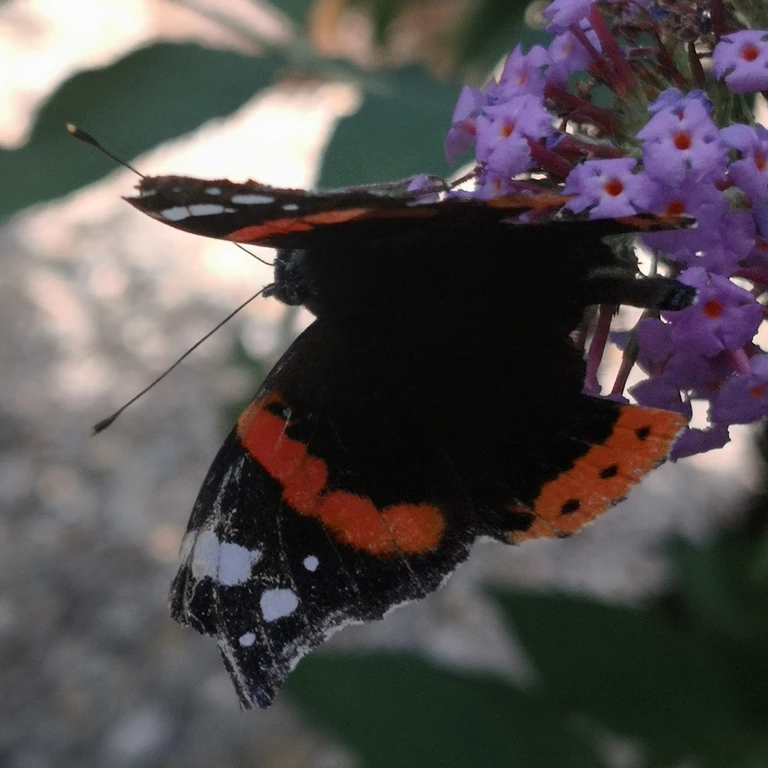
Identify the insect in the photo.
Vanessa atalanta
